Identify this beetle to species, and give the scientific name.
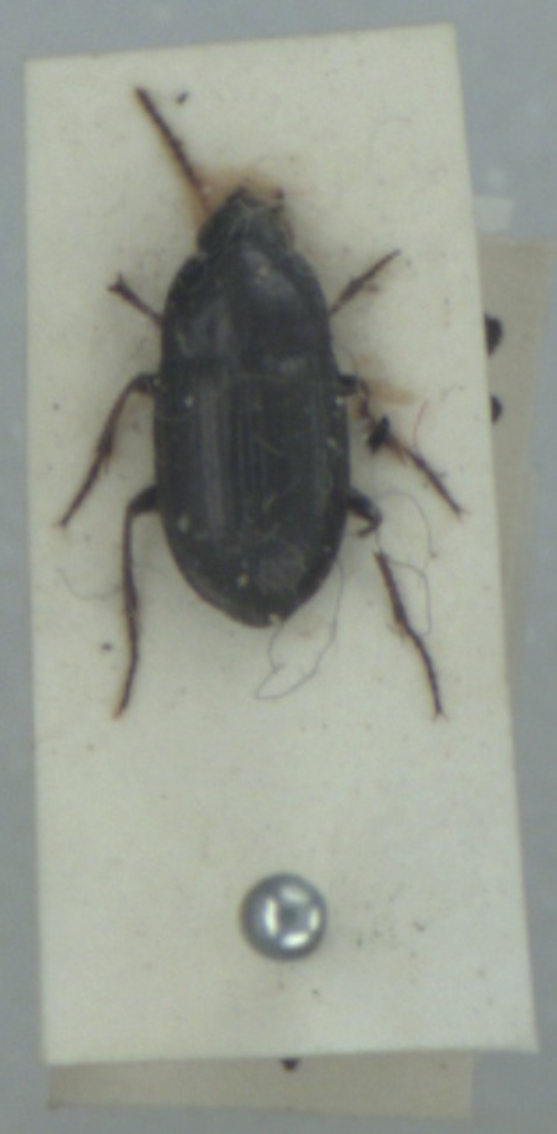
Amara aenea
